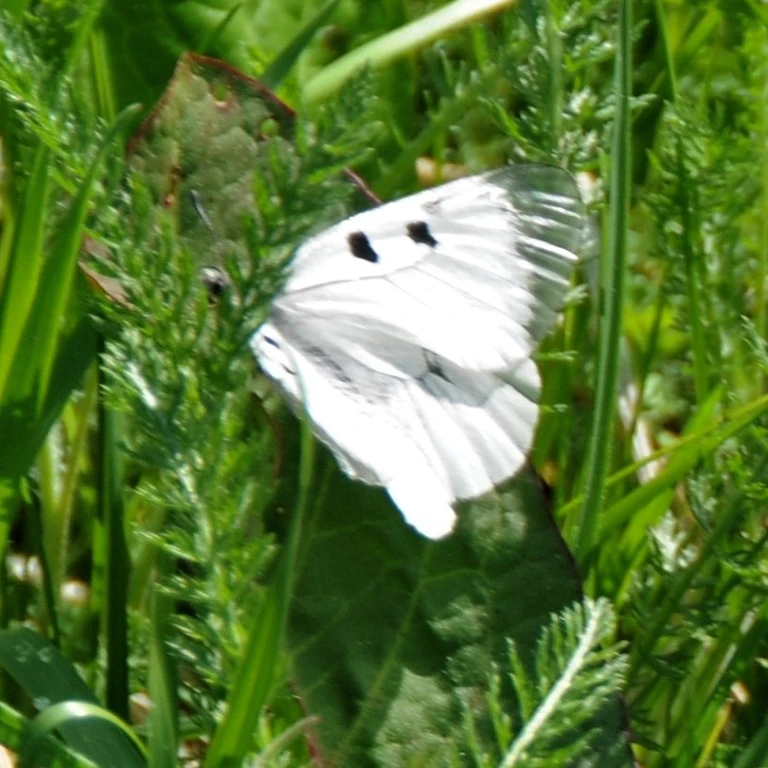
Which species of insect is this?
Parnassius mnemosyne
